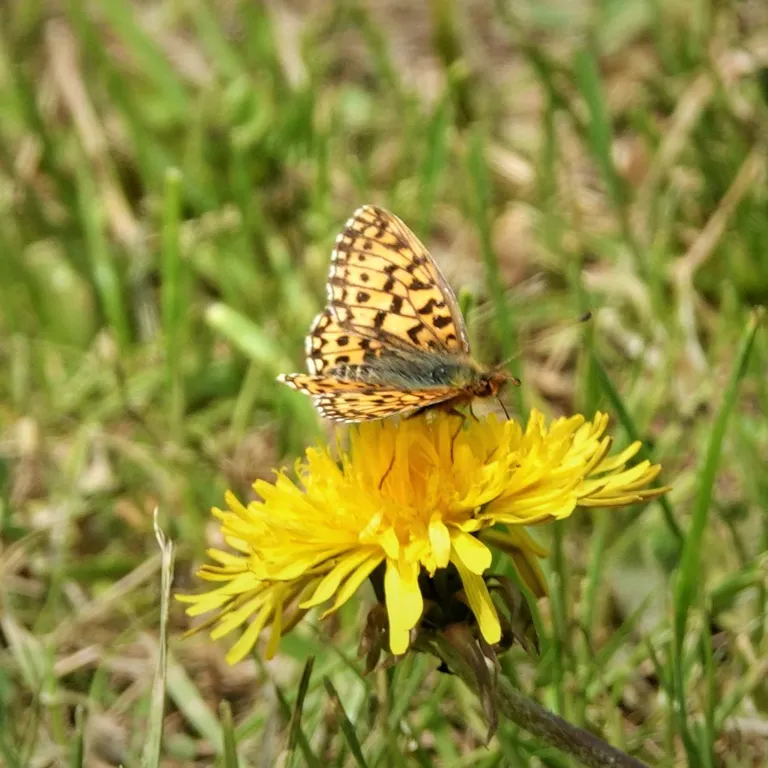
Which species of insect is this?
Boloria dia
